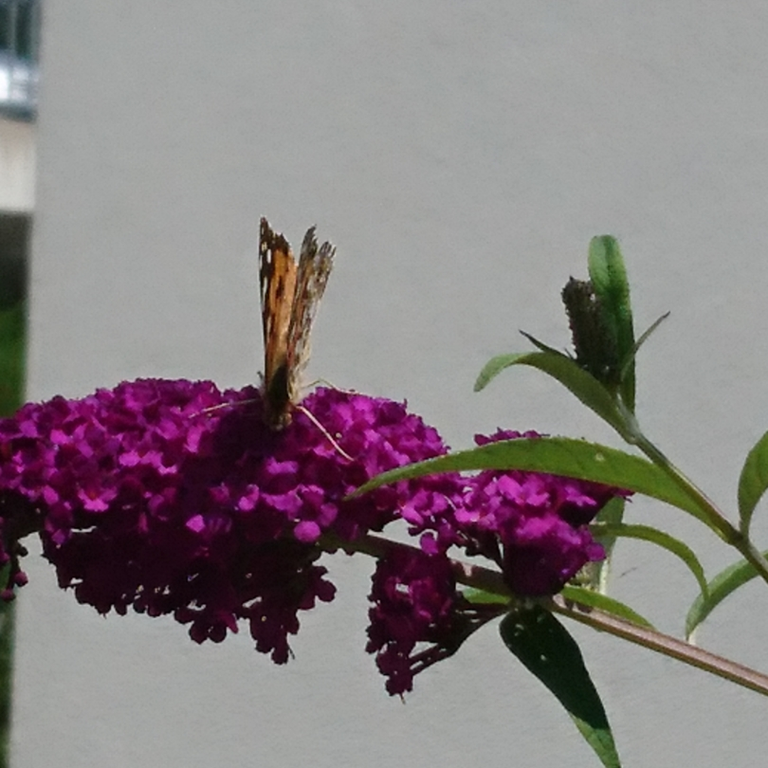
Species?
Vanessa cardui
